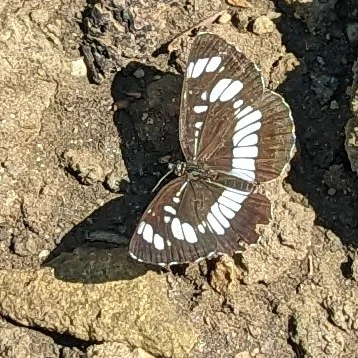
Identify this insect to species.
Neptis rivularis
